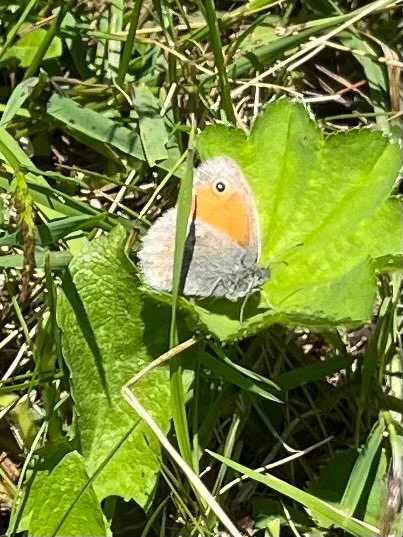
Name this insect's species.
Coenonympha pamphilus
